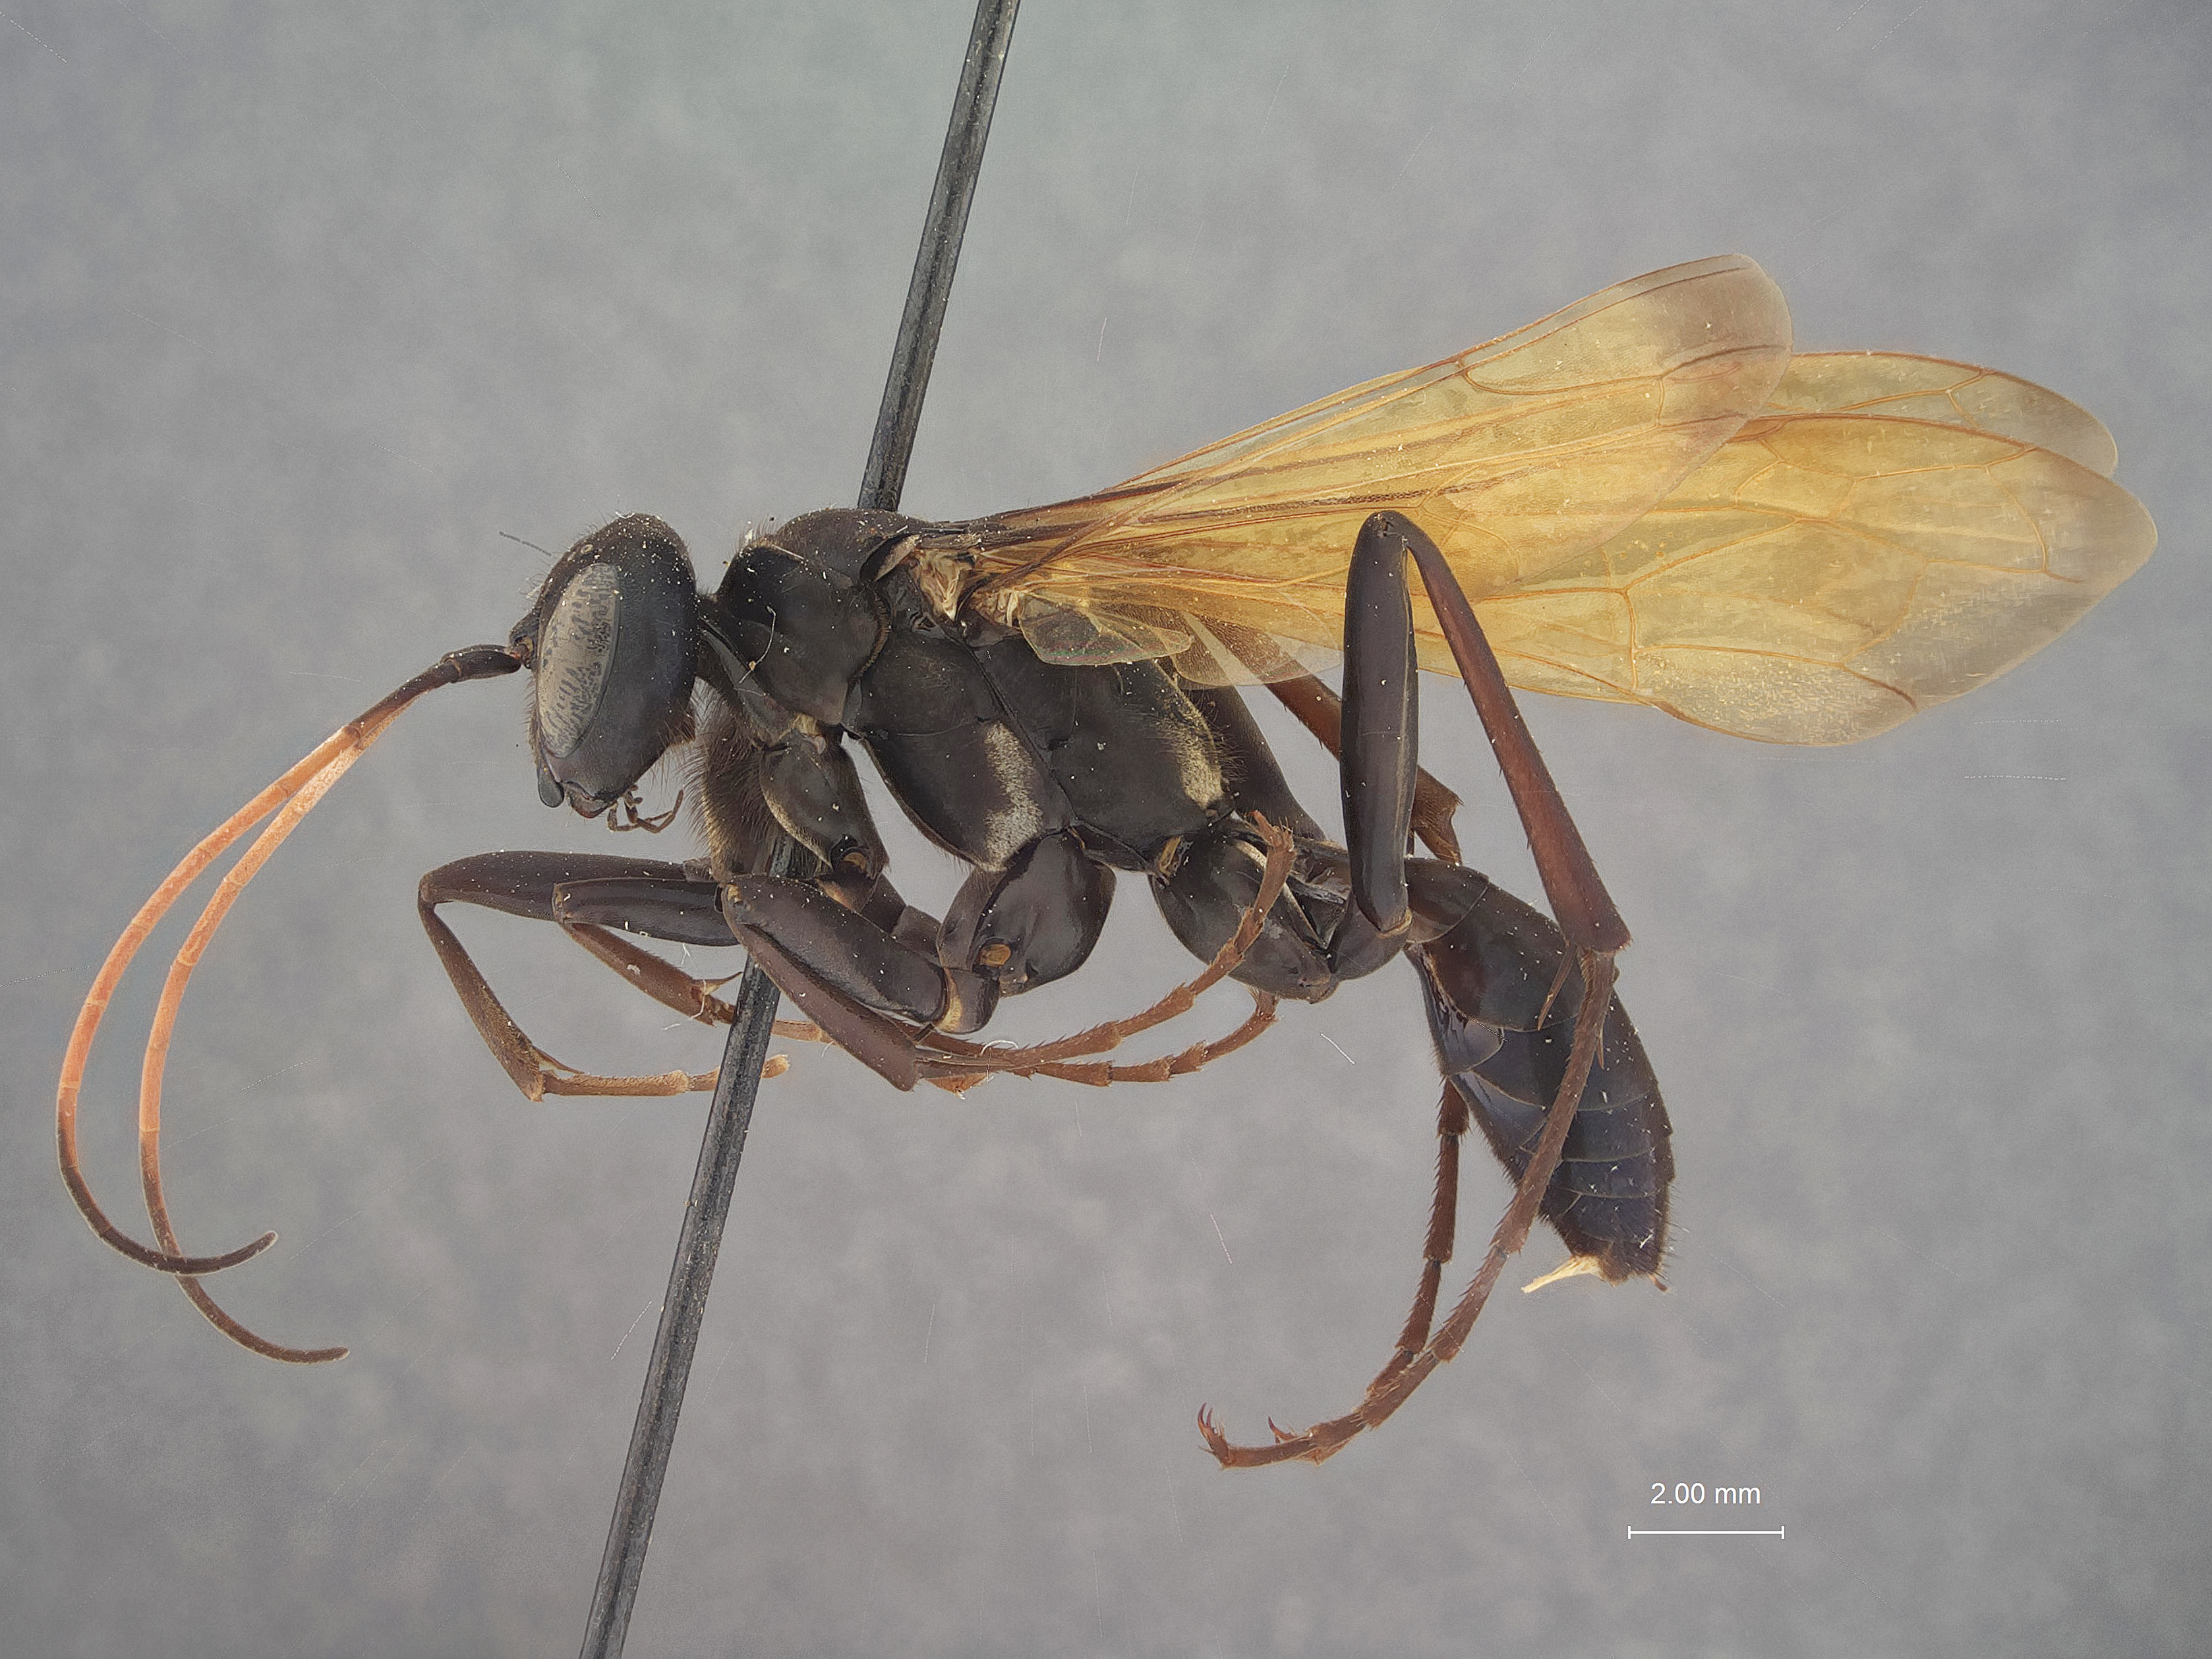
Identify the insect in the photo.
Phanochilus splendens
